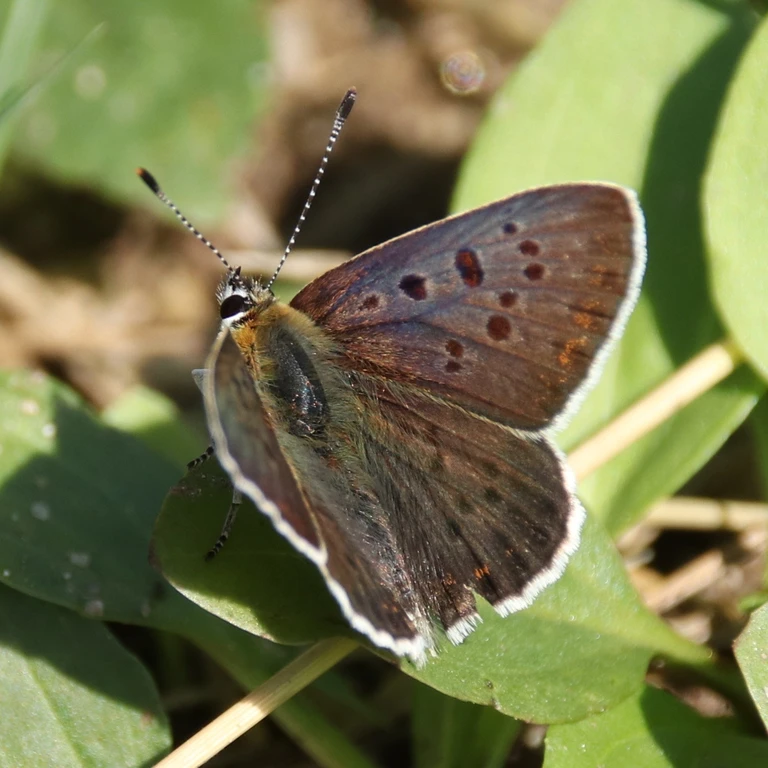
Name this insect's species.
Lycaena tityrus (also Loweia tityrus)
